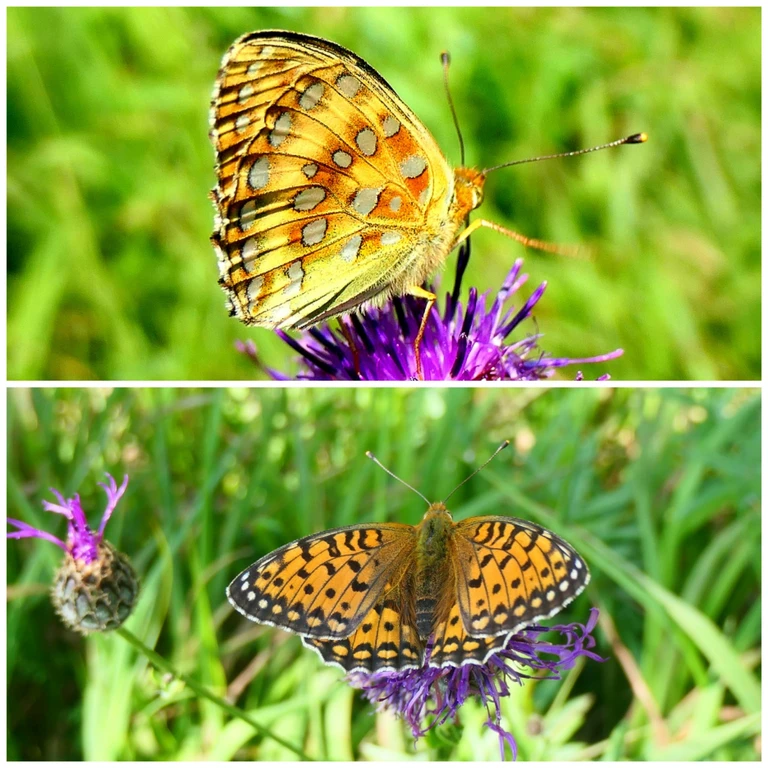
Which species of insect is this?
Speyeria aglaja
